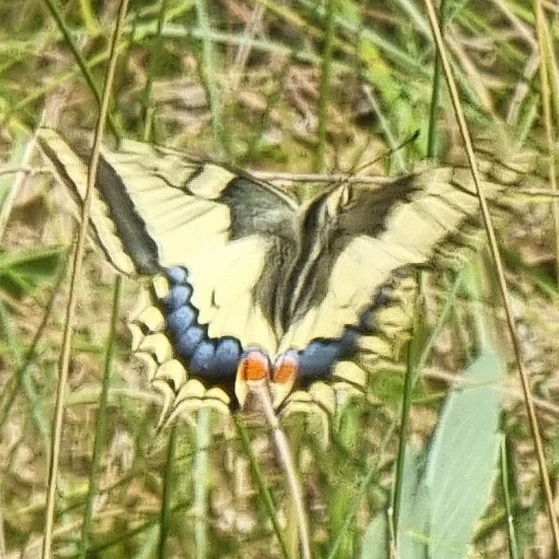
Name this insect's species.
Papilio machaon
